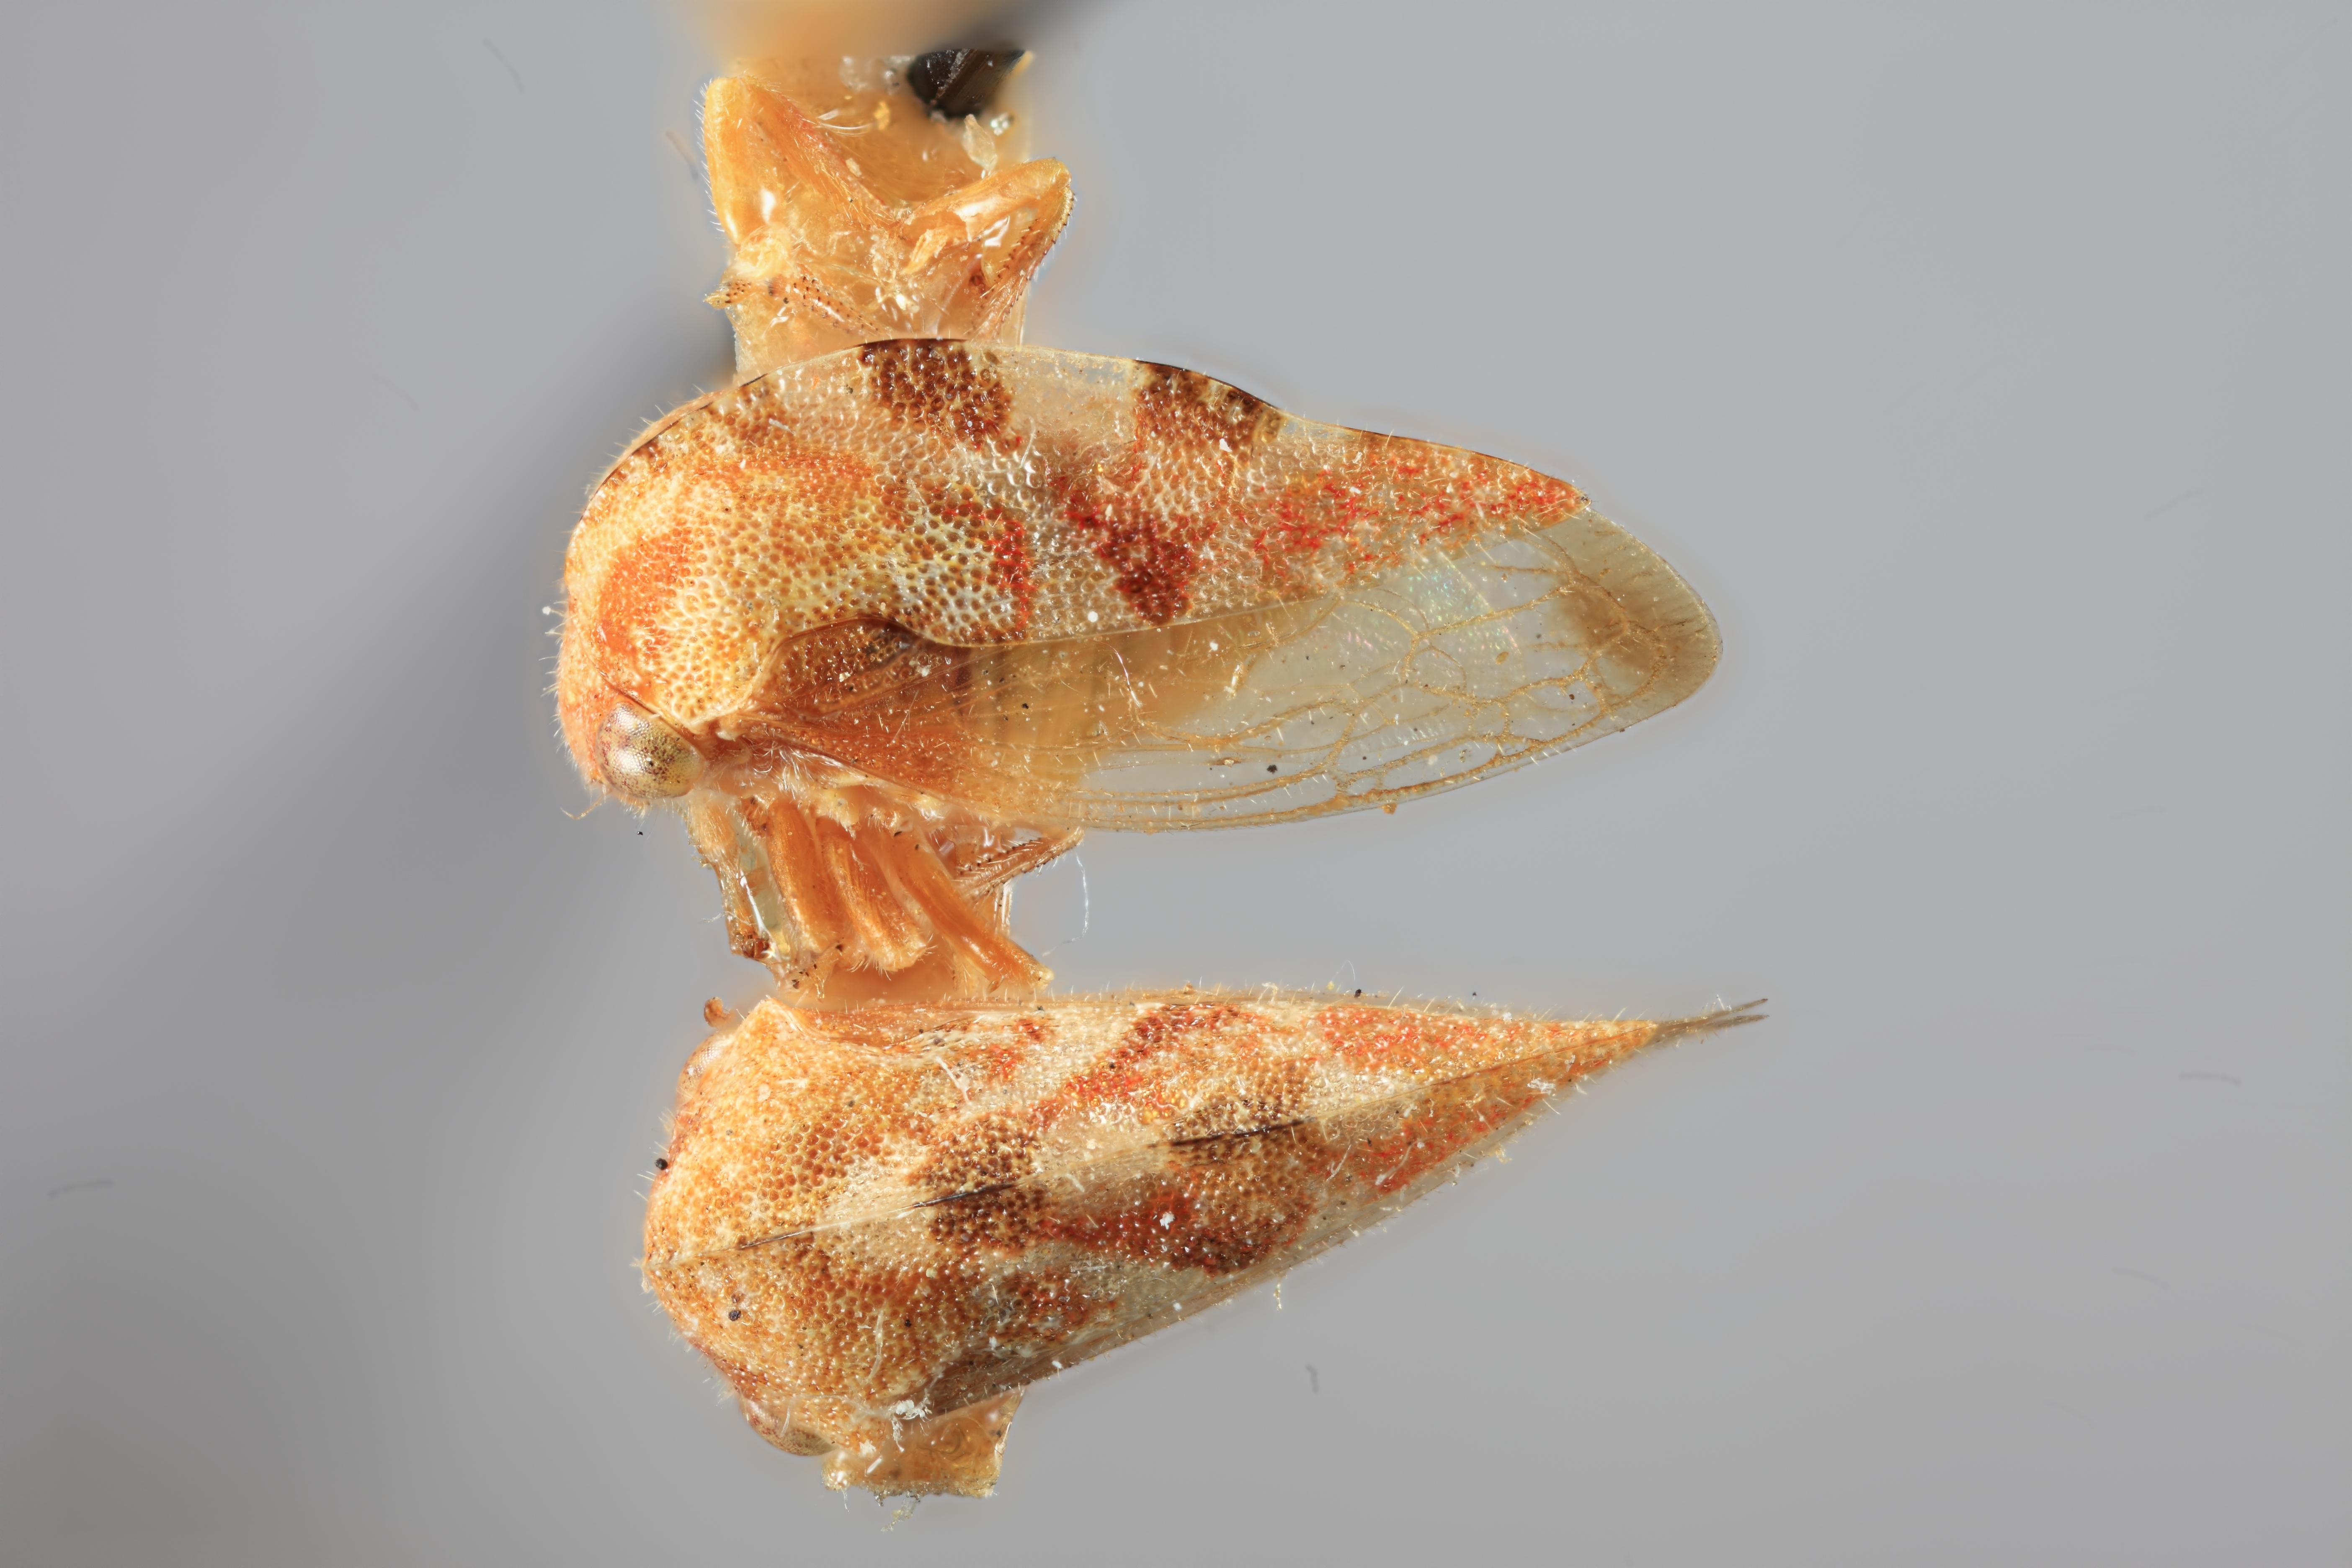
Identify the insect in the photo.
Cyrtolobus oblongatus
